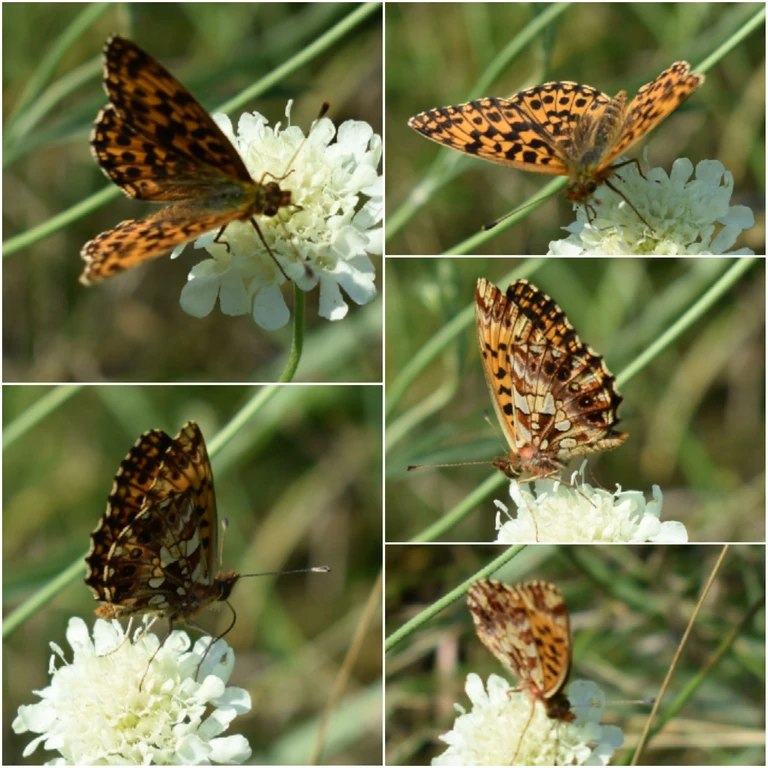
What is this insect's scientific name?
Boloria dia
